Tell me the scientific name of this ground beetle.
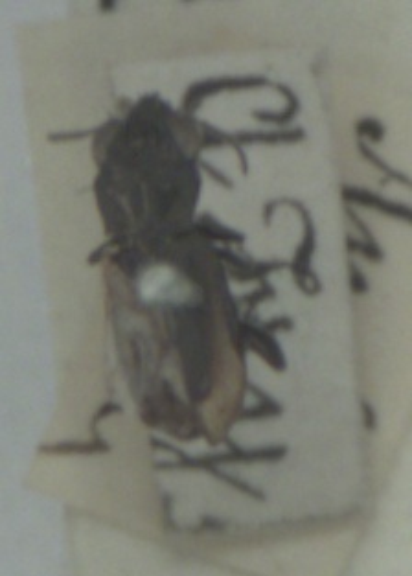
Notiophilus biguttatus
